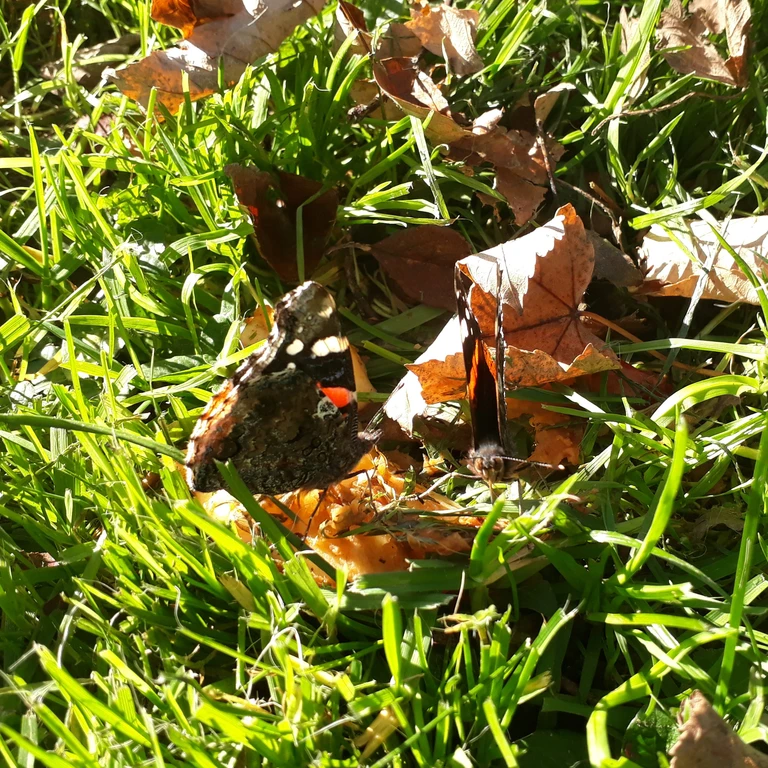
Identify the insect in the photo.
Vanessa atalanta
